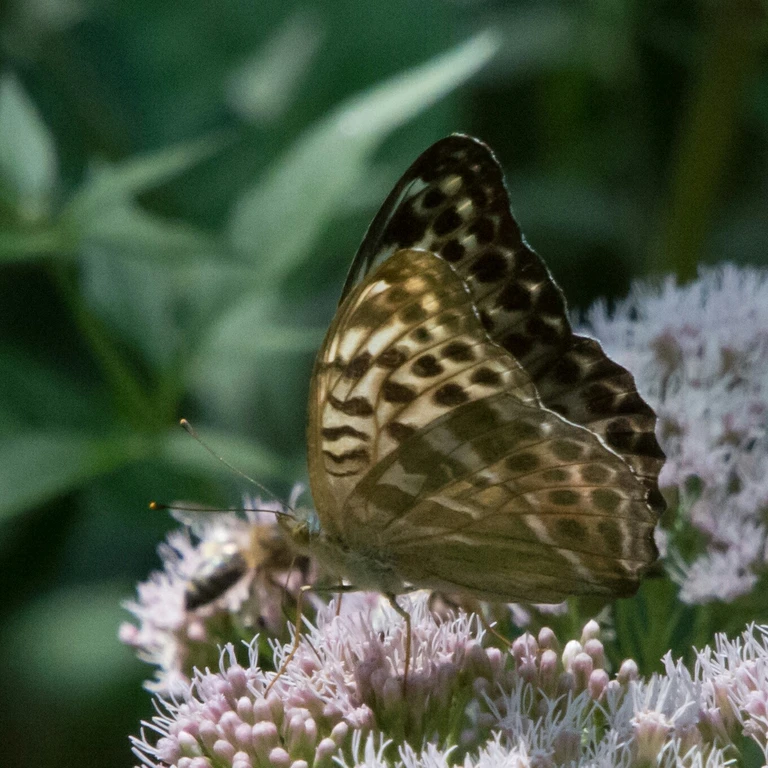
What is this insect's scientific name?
Argynnis paphia
